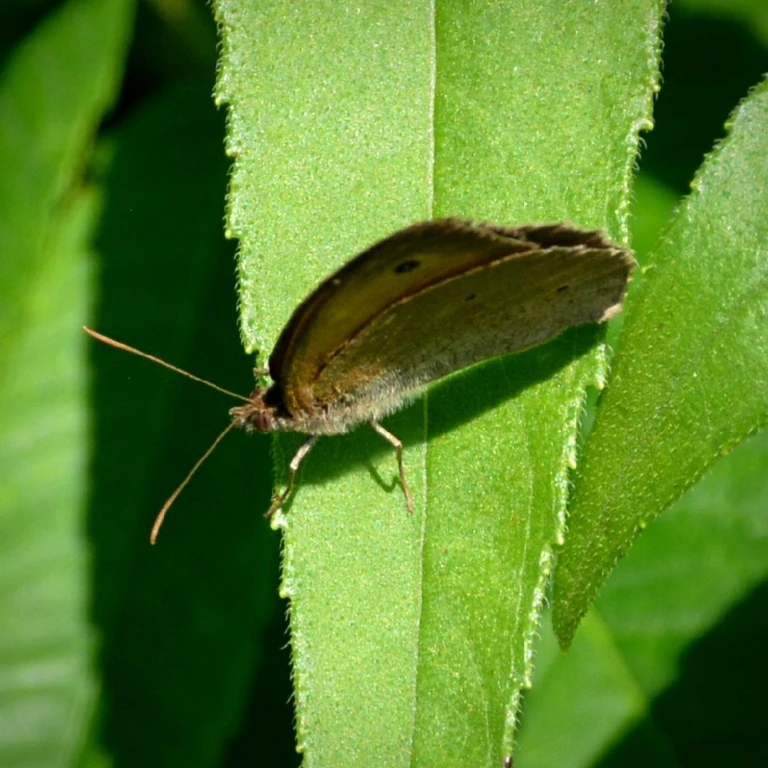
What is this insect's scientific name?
Maniola jurtina
